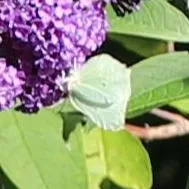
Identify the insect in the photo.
Gonepteryx rhamni
